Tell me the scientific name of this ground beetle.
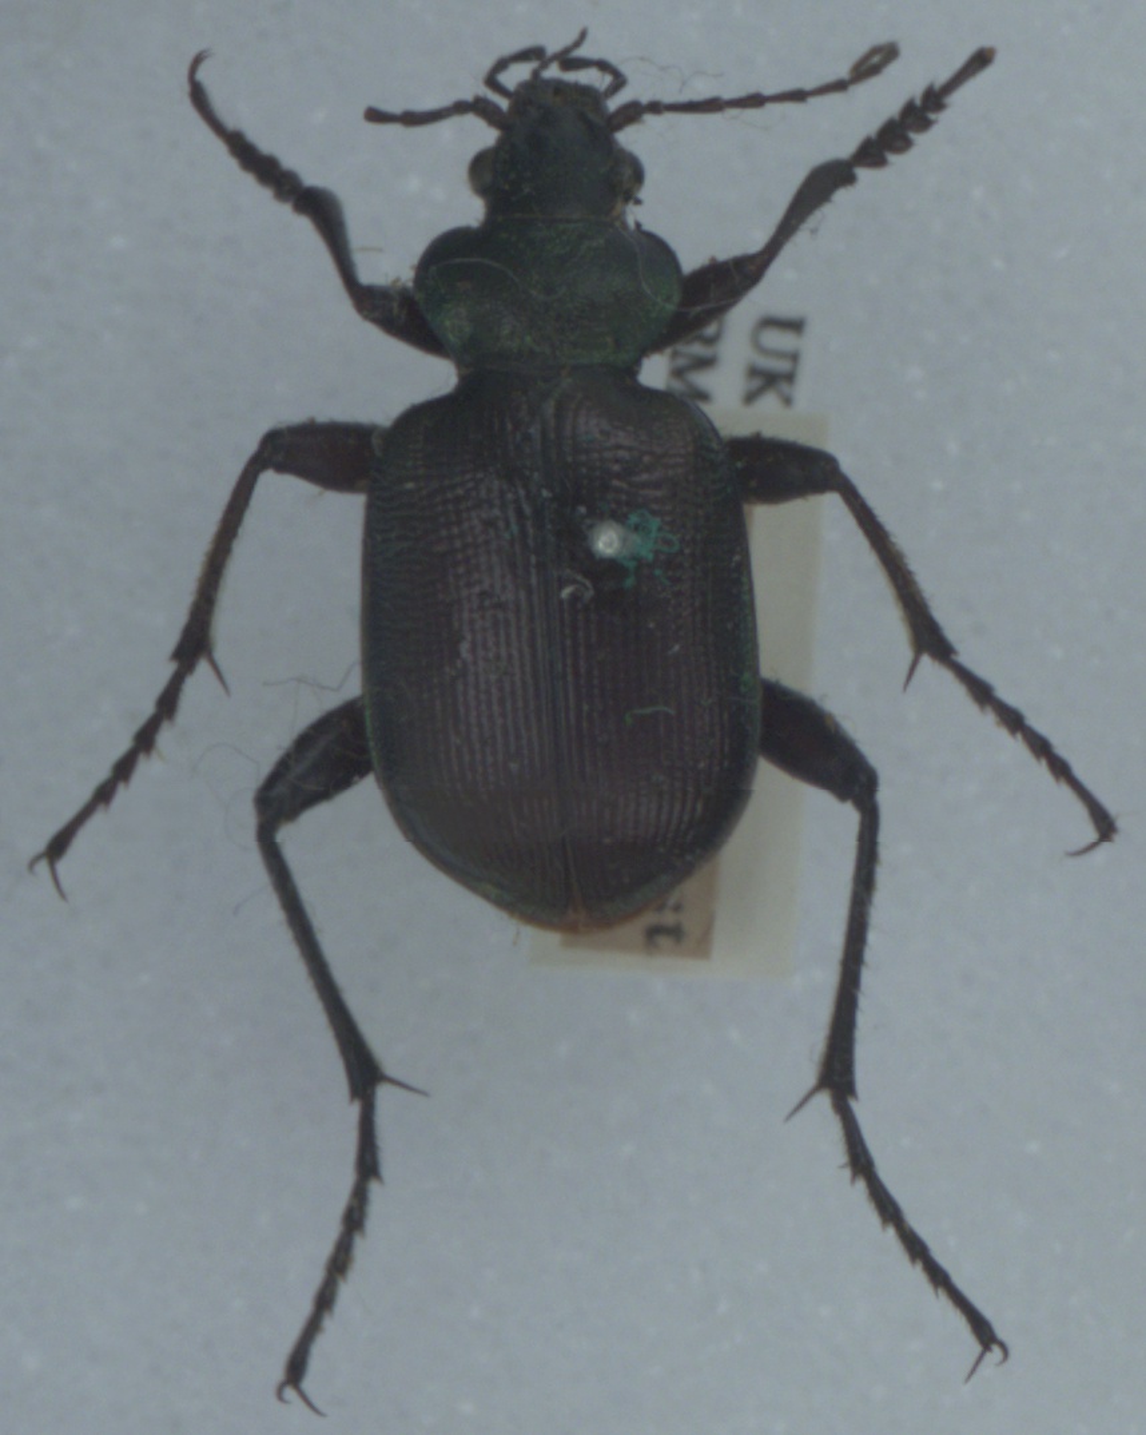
Calosoma inquisitor
